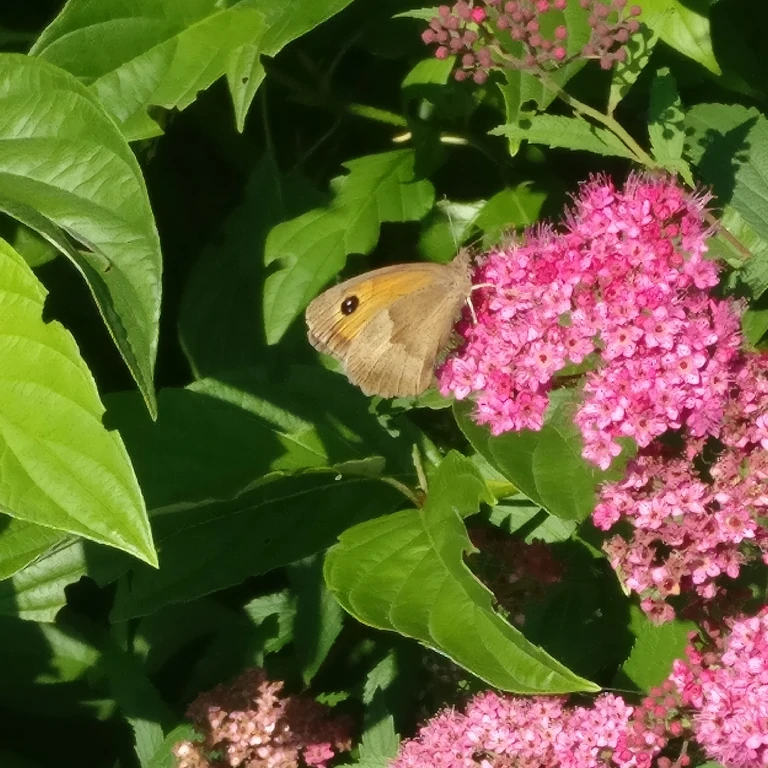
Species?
Maniola jurtina
